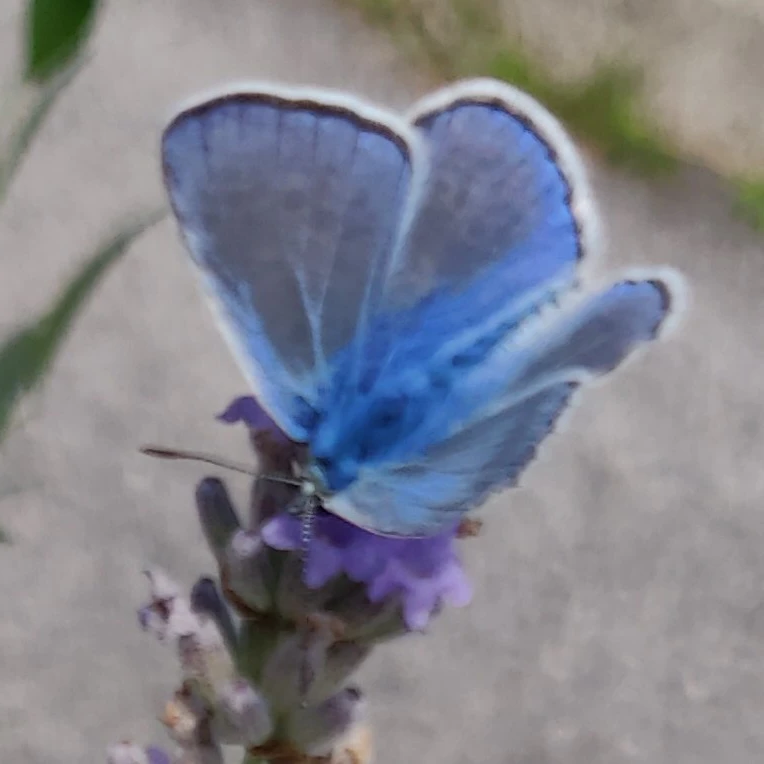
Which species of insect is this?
Polyommatus icarus
